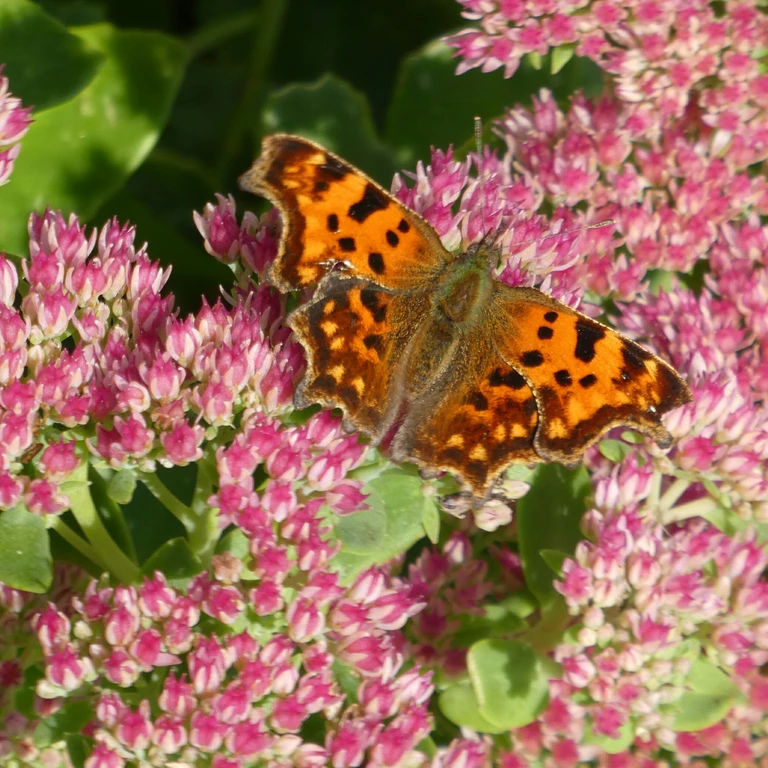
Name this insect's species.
Polygonia c-album
